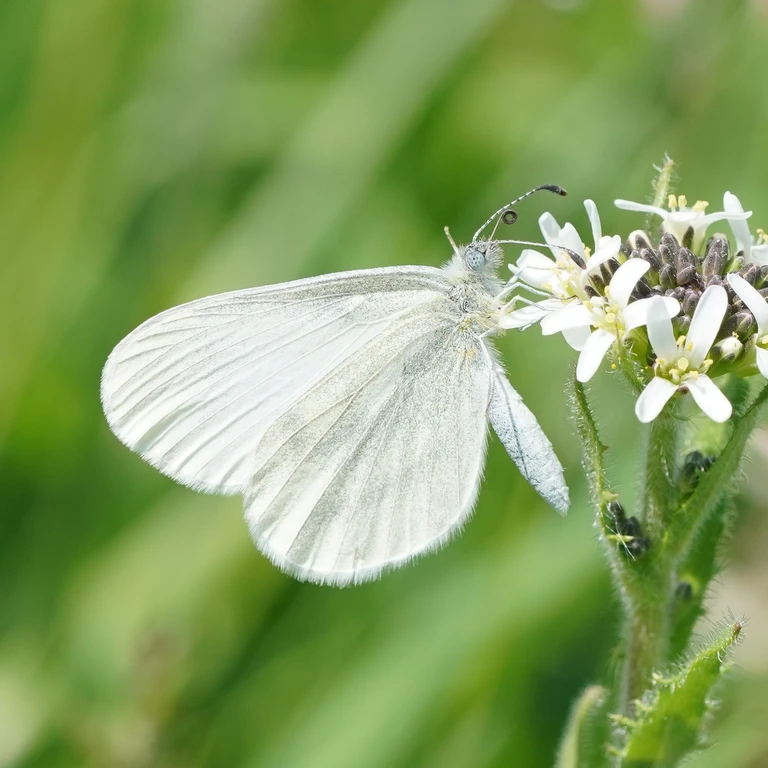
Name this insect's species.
Leptidea sinapis/juvernica
